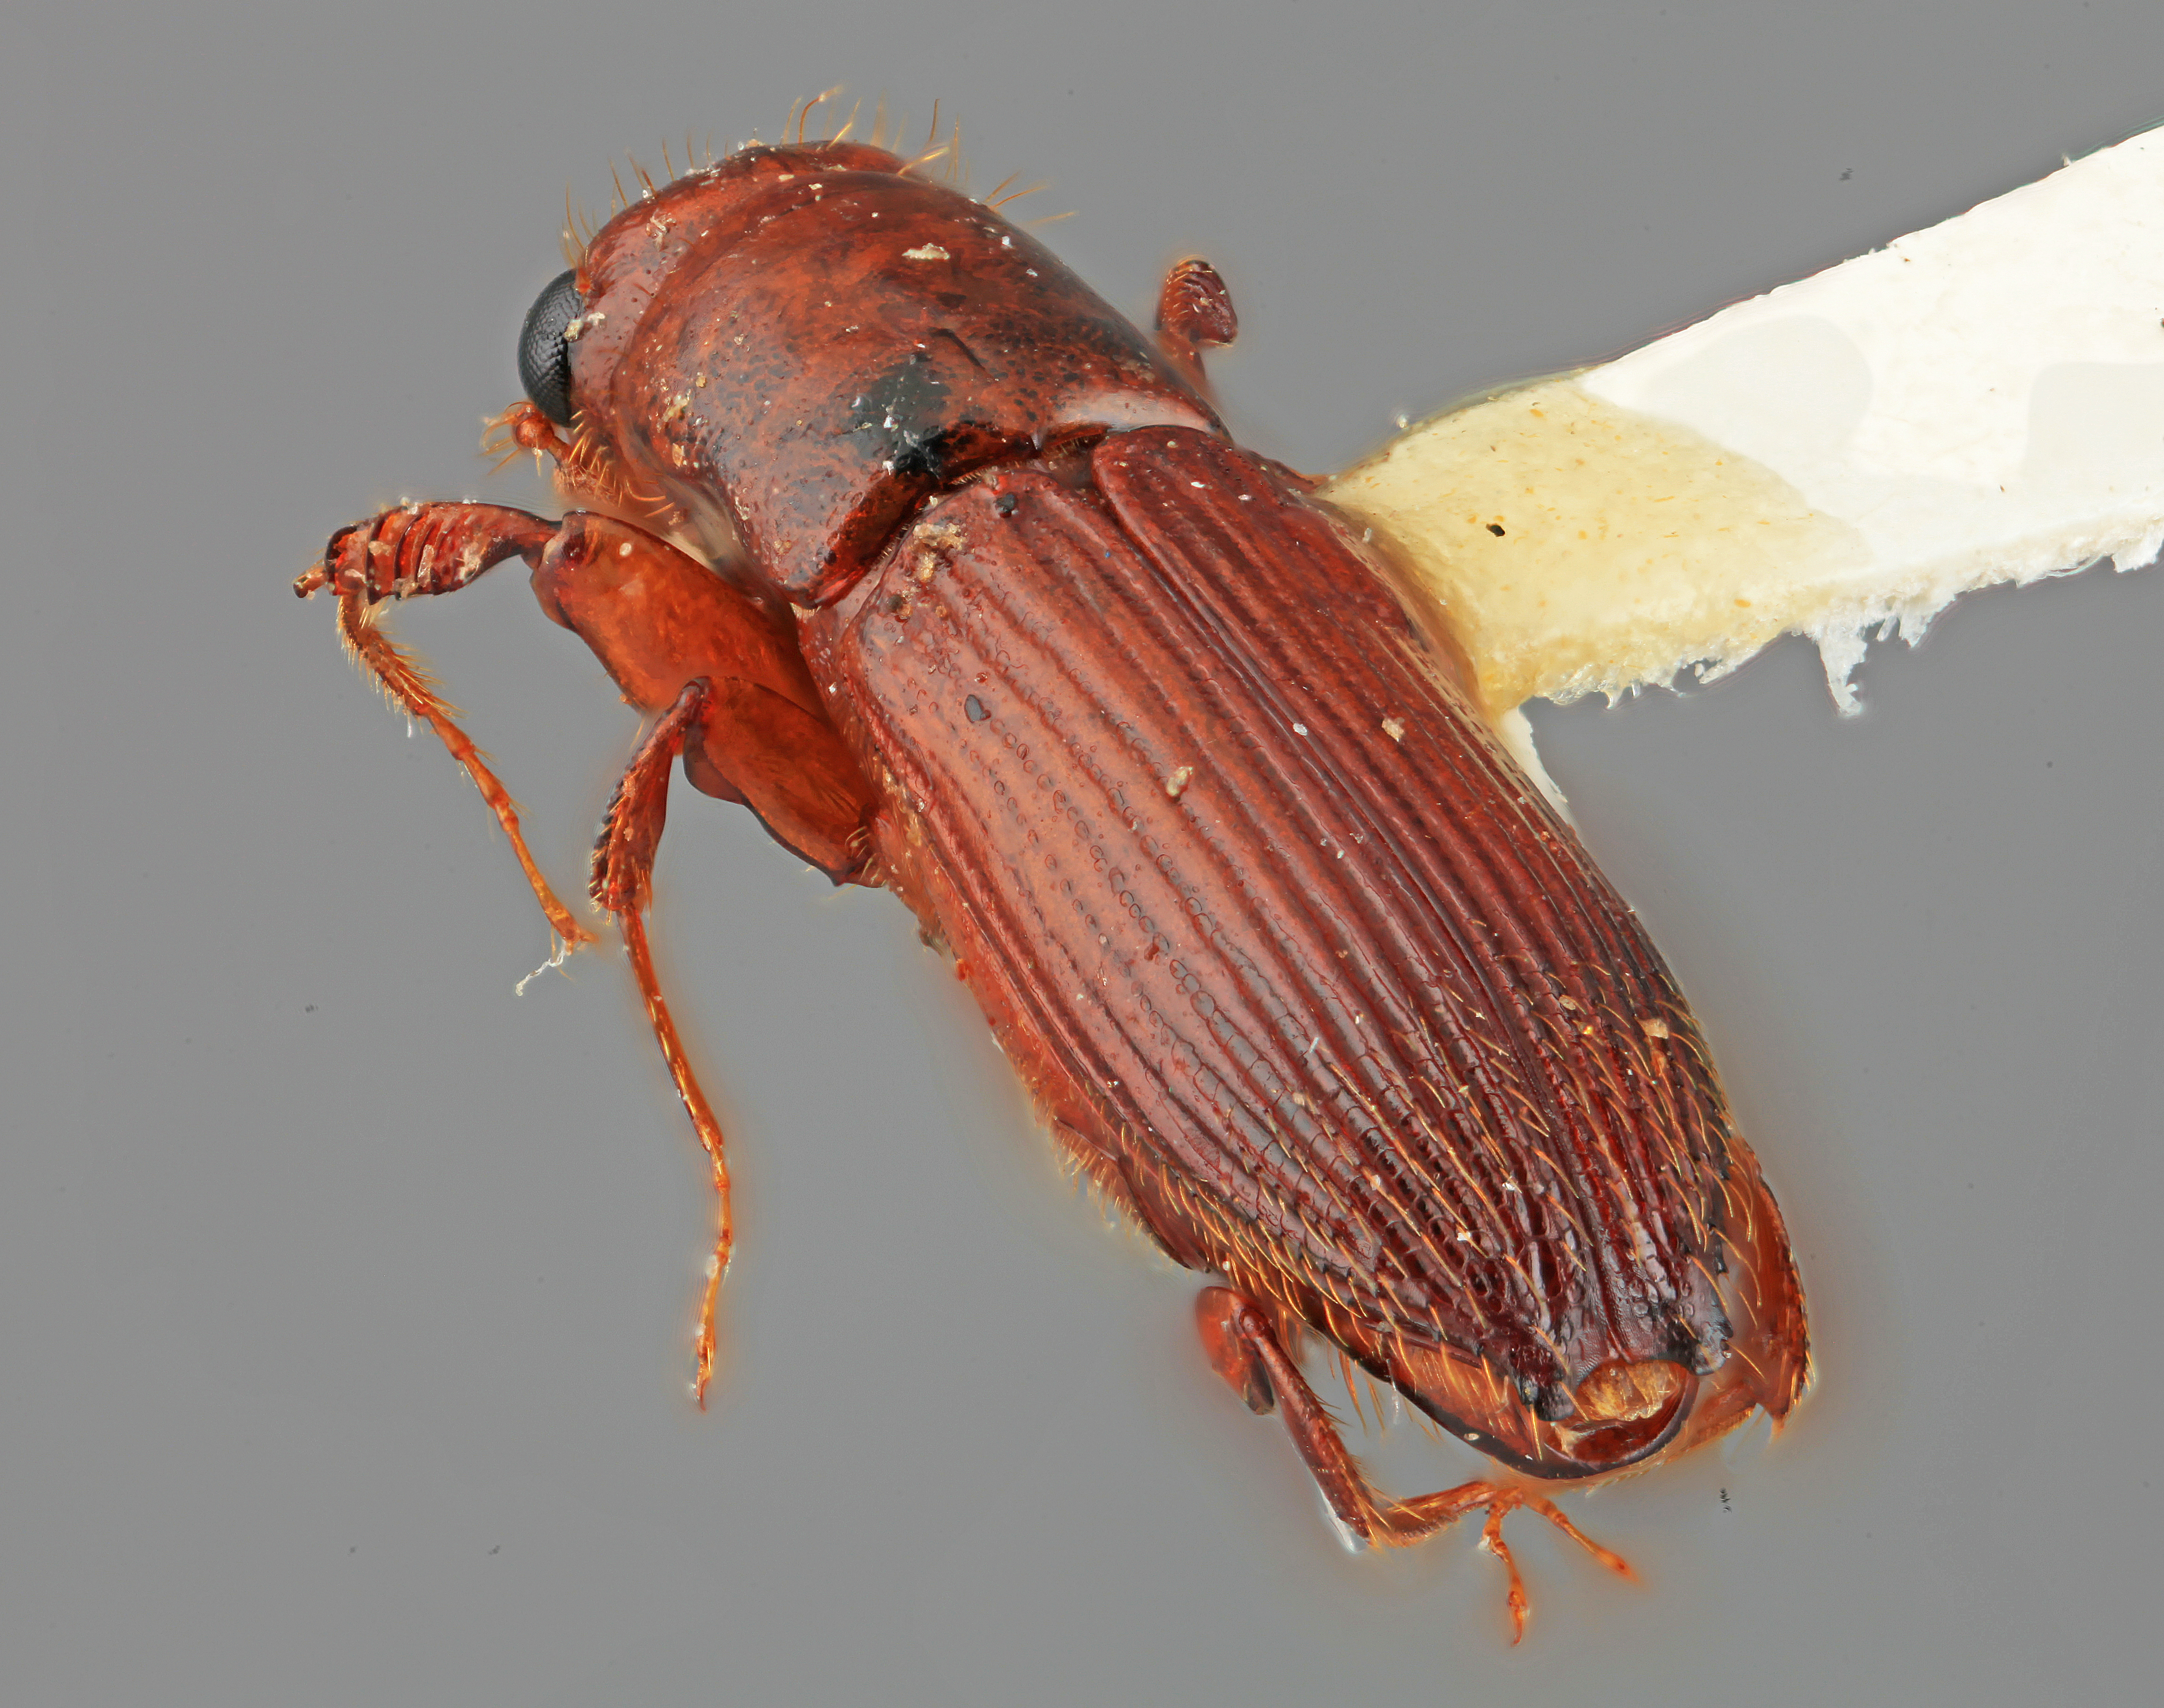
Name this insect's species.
Platypus simpliciformis
